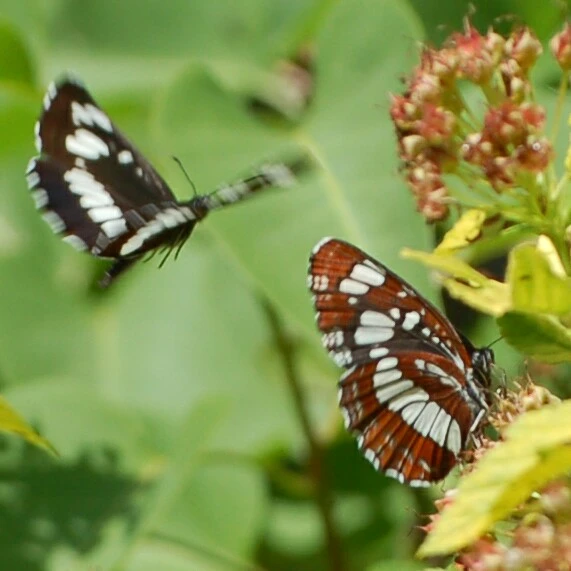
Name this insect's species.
Neptis rivularis
